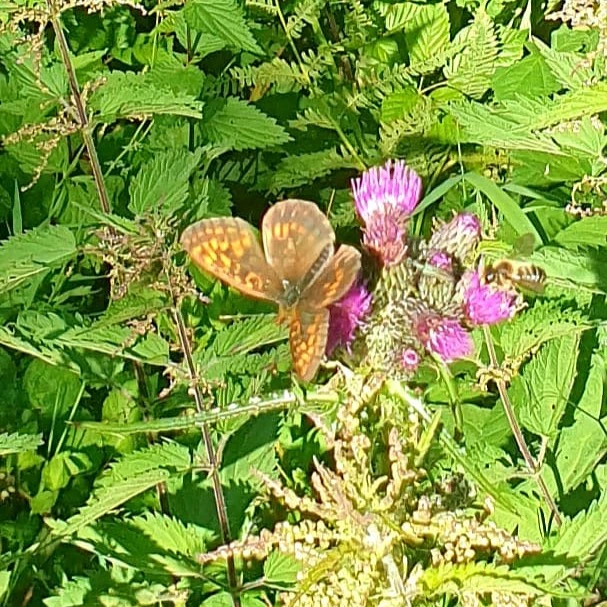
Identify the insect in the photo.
Boloria thore
